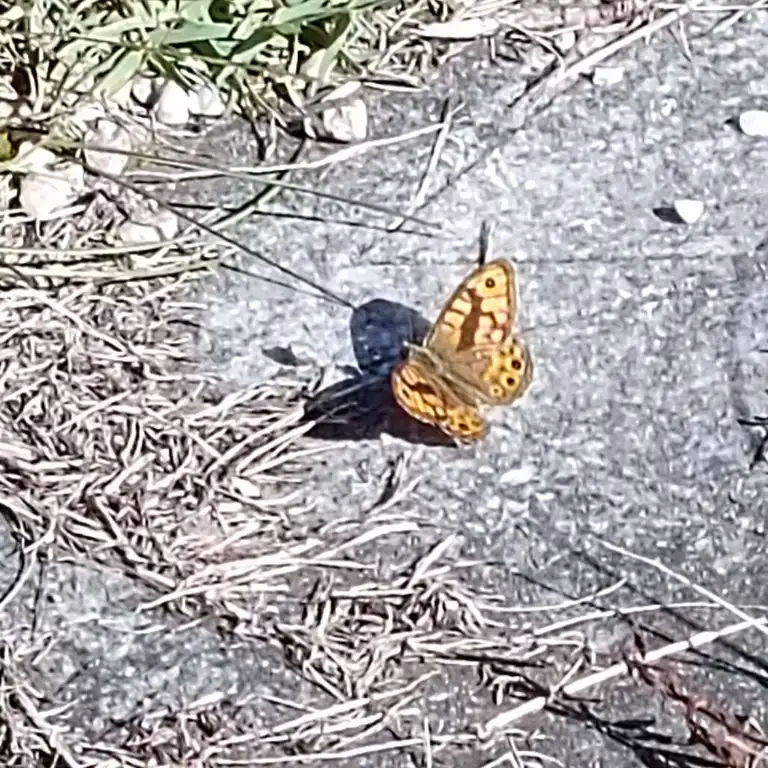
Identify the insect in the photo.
Lasiommata megera (also Pararge megera)
